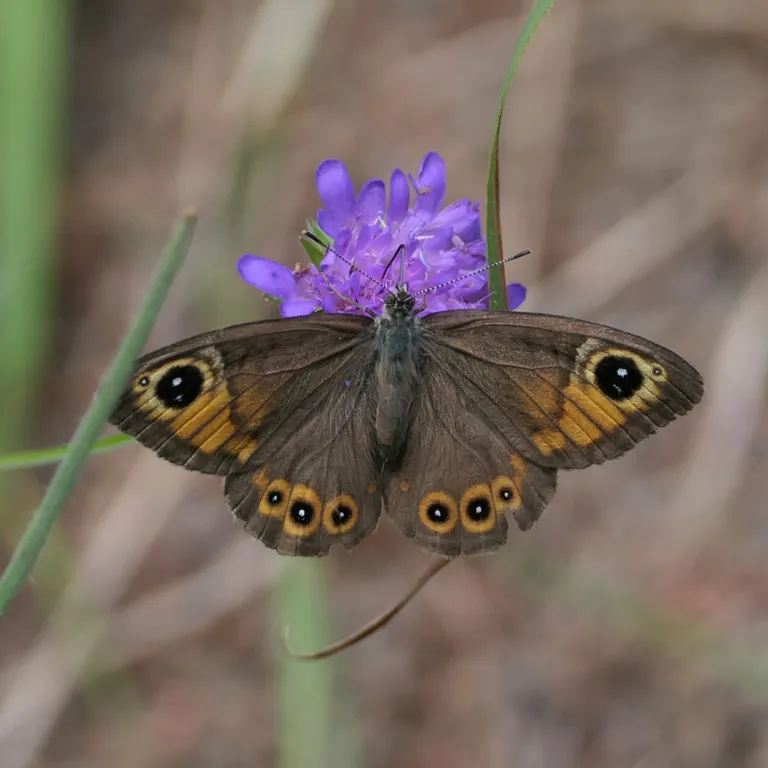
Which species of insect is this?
Lasiommata maera (also Pararge maera)
